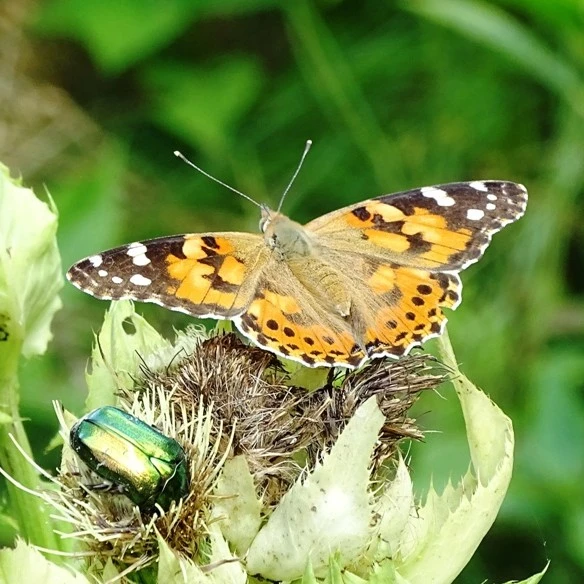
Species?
Vanessa cardui
